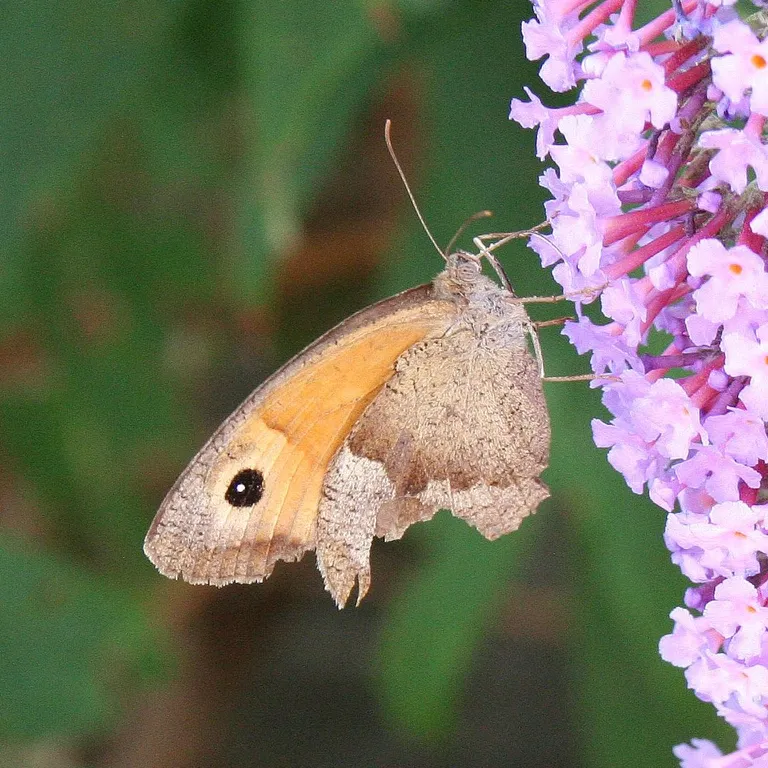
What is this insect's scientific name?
Maniola jurtina
